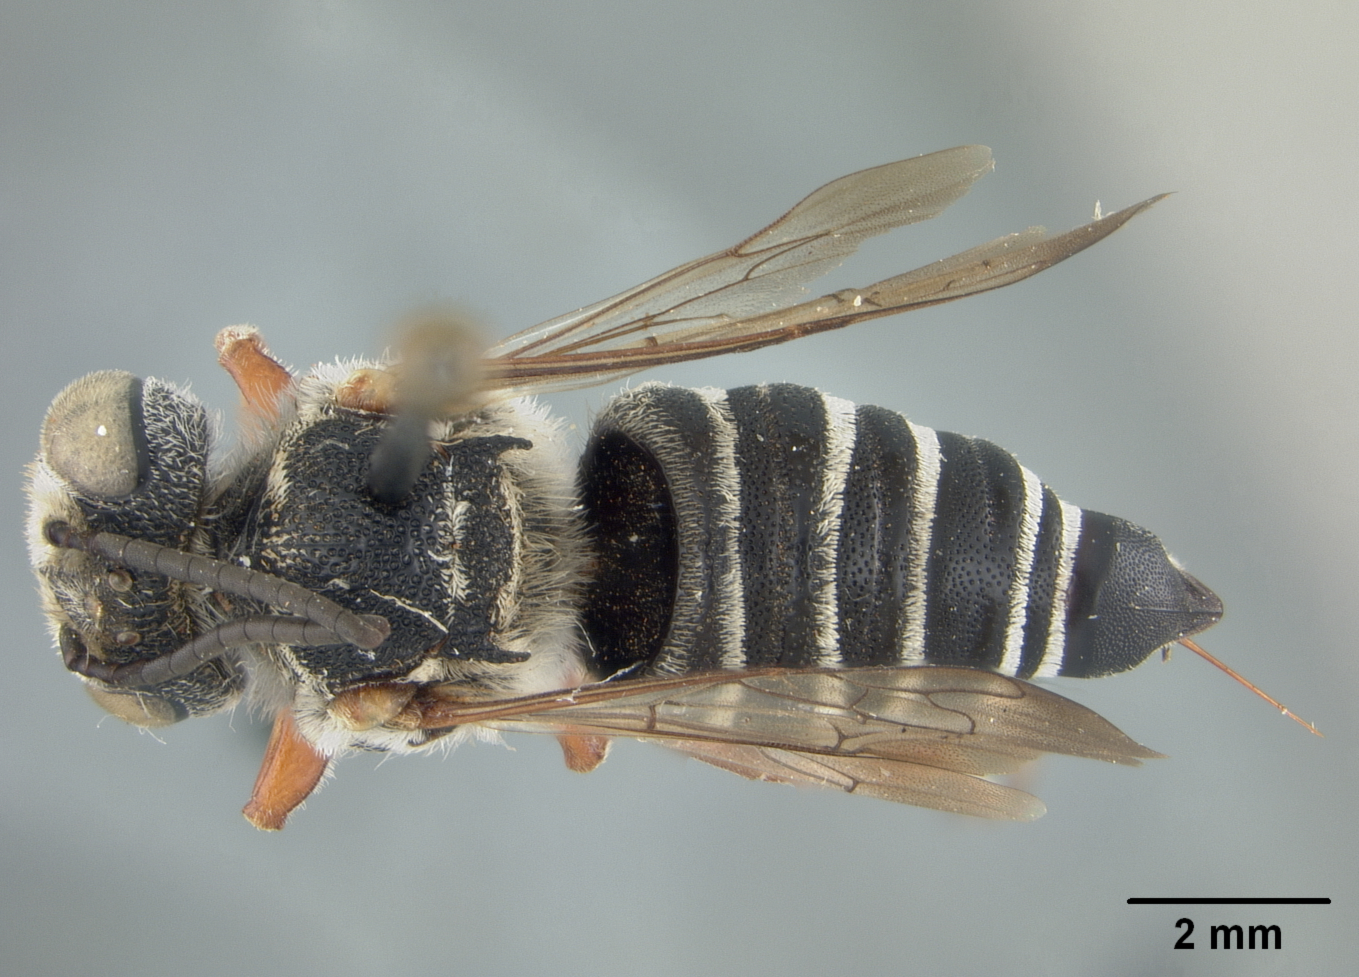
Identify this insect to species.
Coelioxys atlantica
